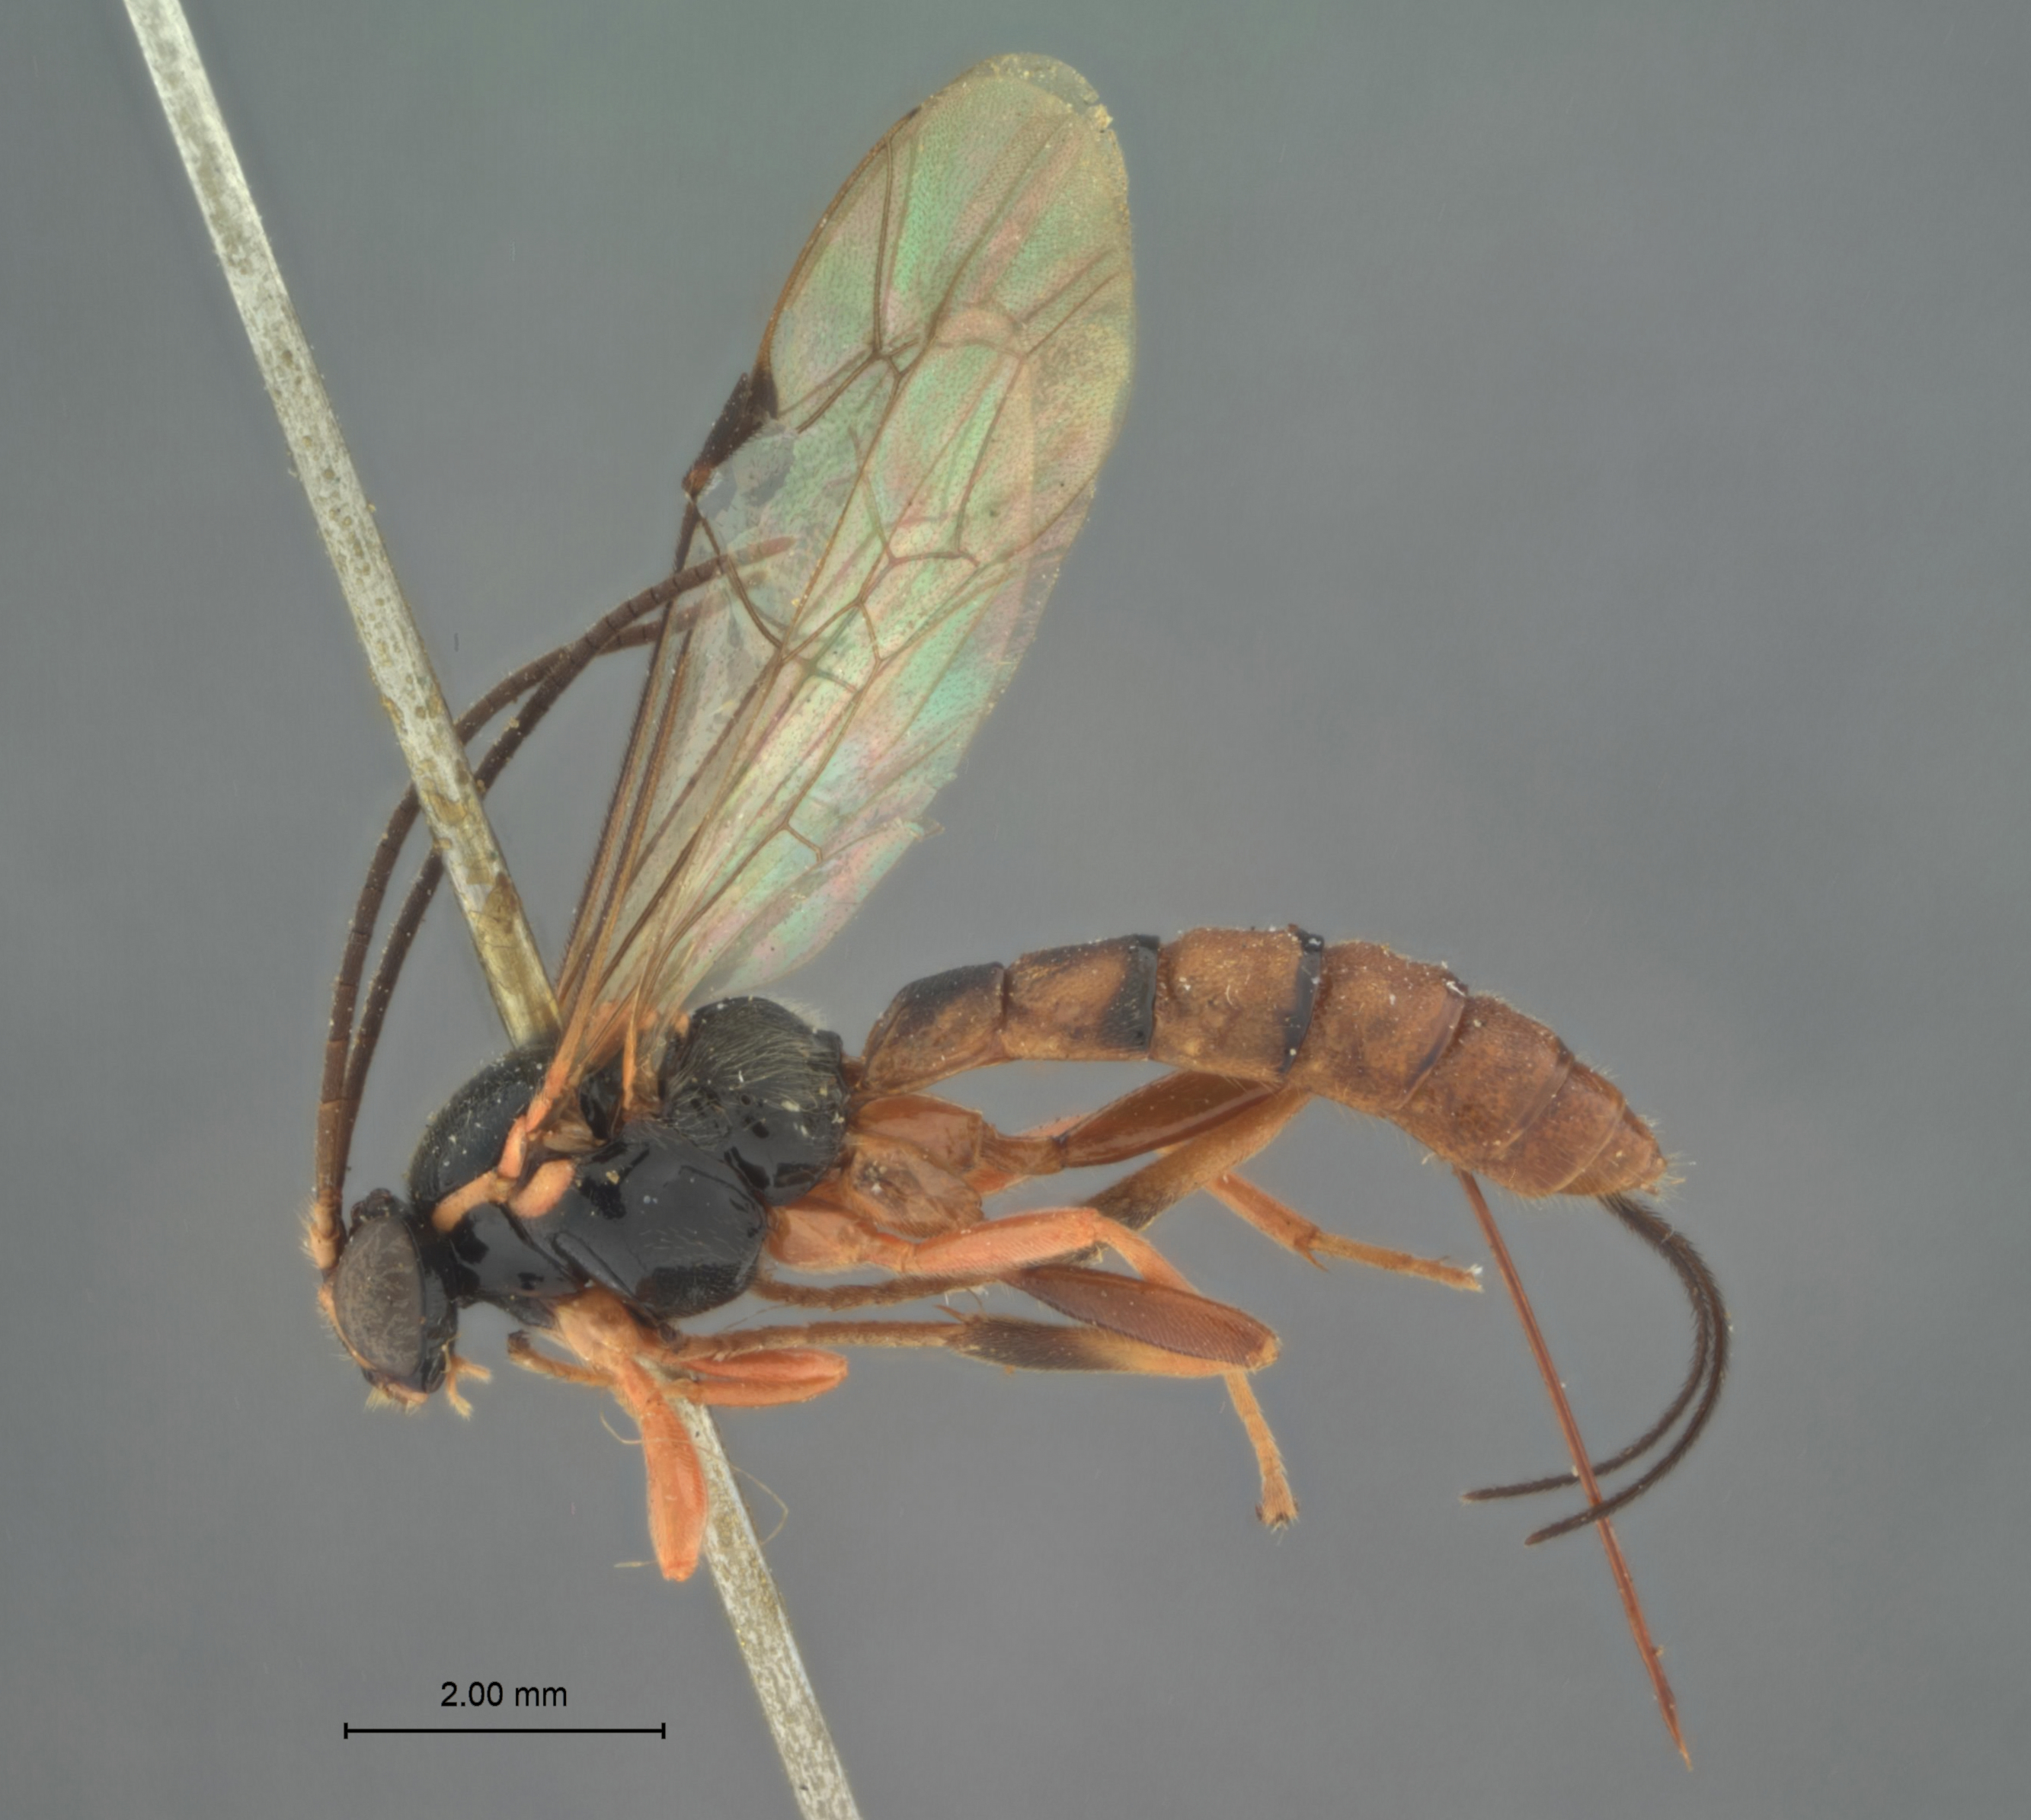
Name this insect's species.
Acropimpla punctata
